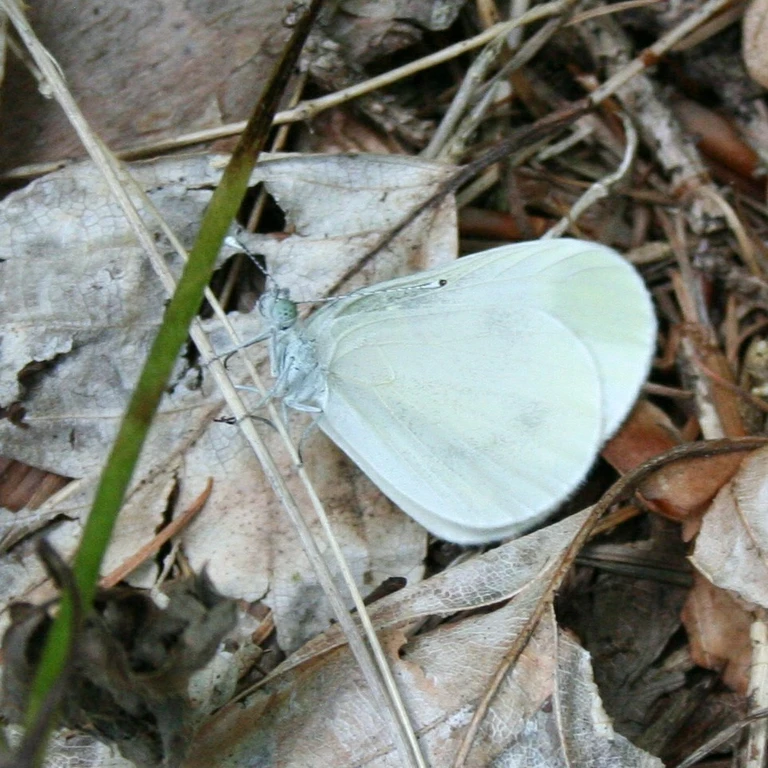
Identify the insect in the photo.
Leptidea sinapis/juvernica
